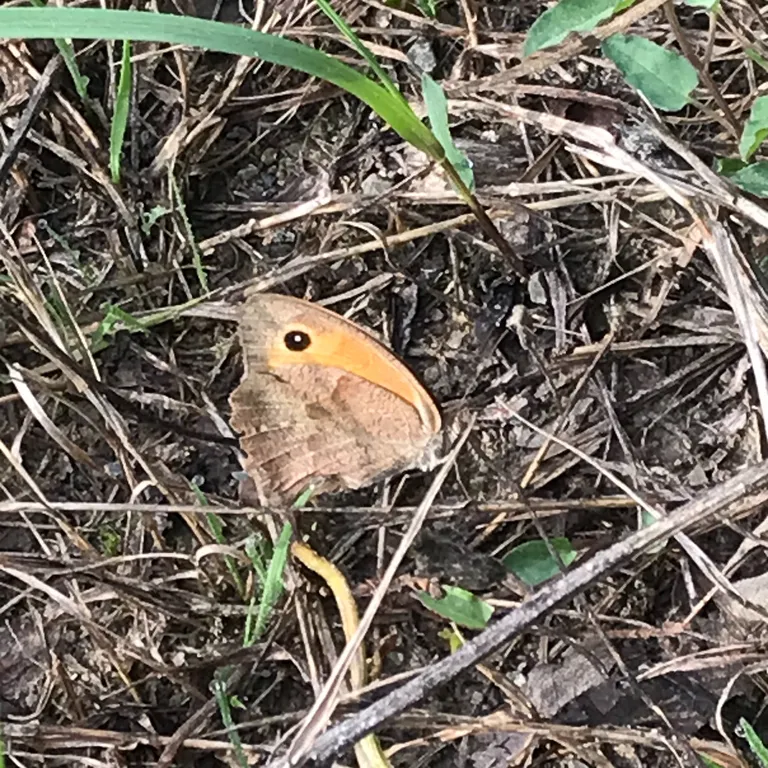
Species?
Maniola jurtina
